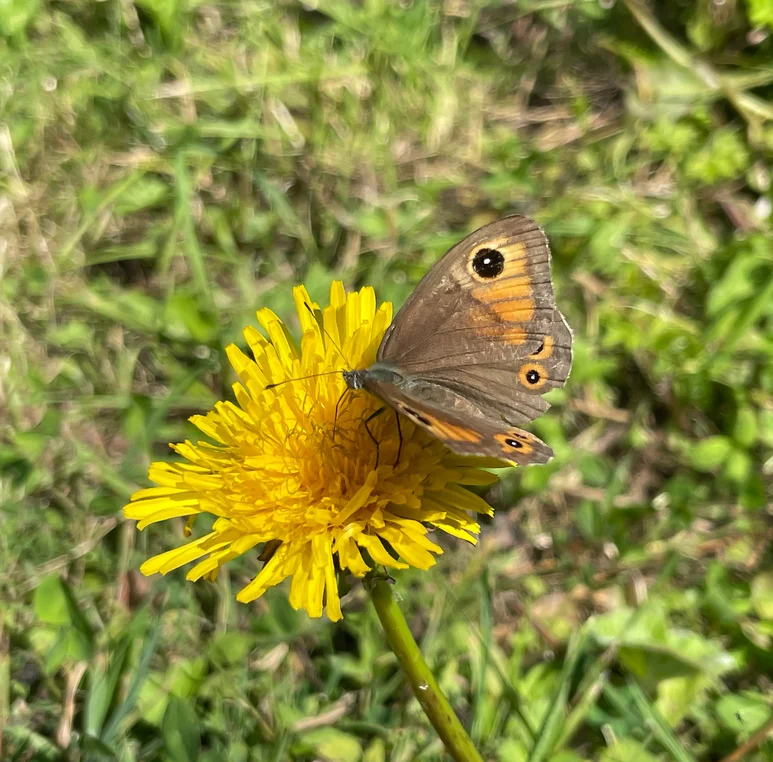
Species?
Lasiommata maera (also Pararge maera)
